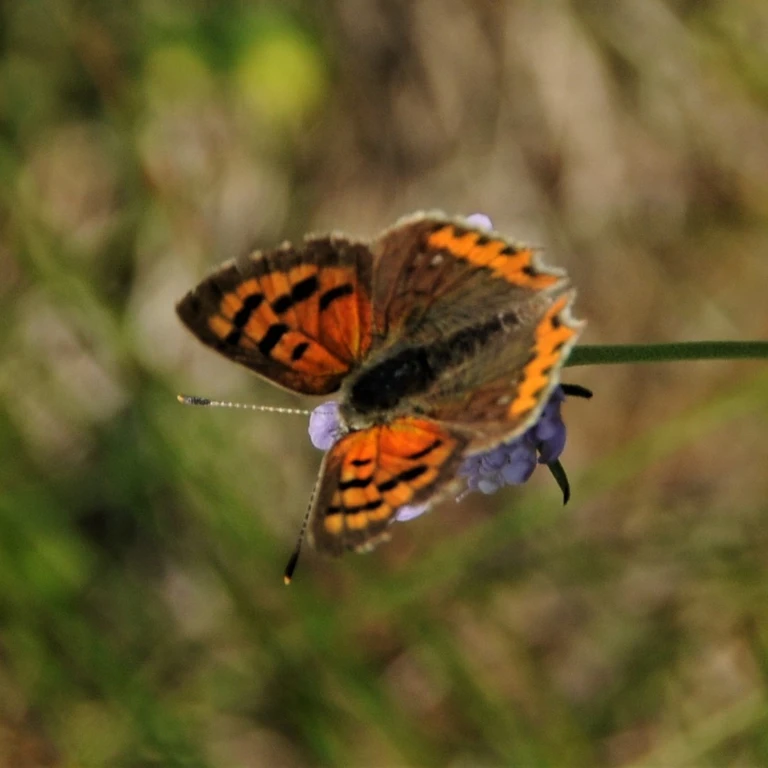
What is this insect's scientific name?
Lycaena phlaeas
